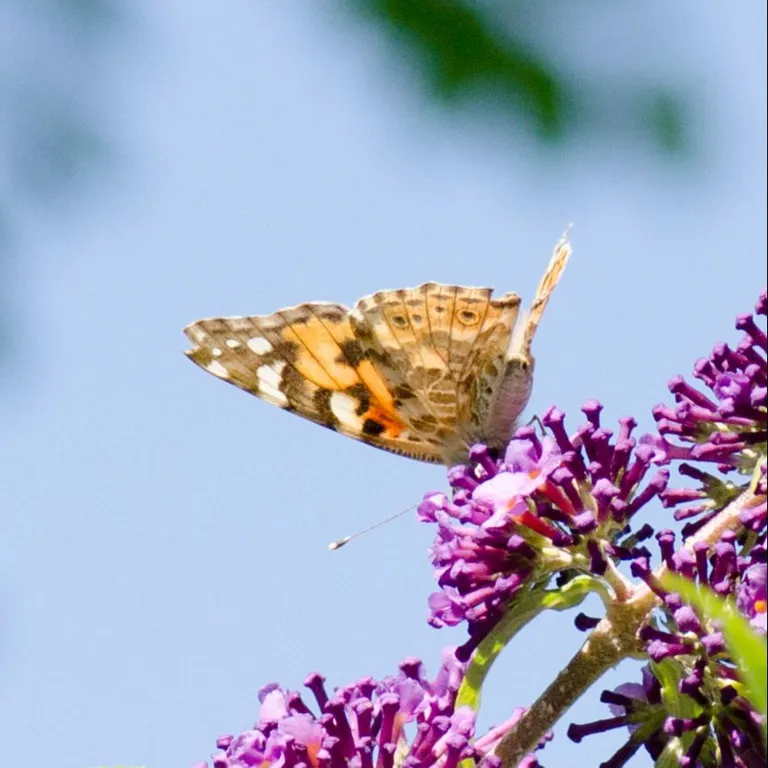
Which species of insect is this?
Vanessa cardui
